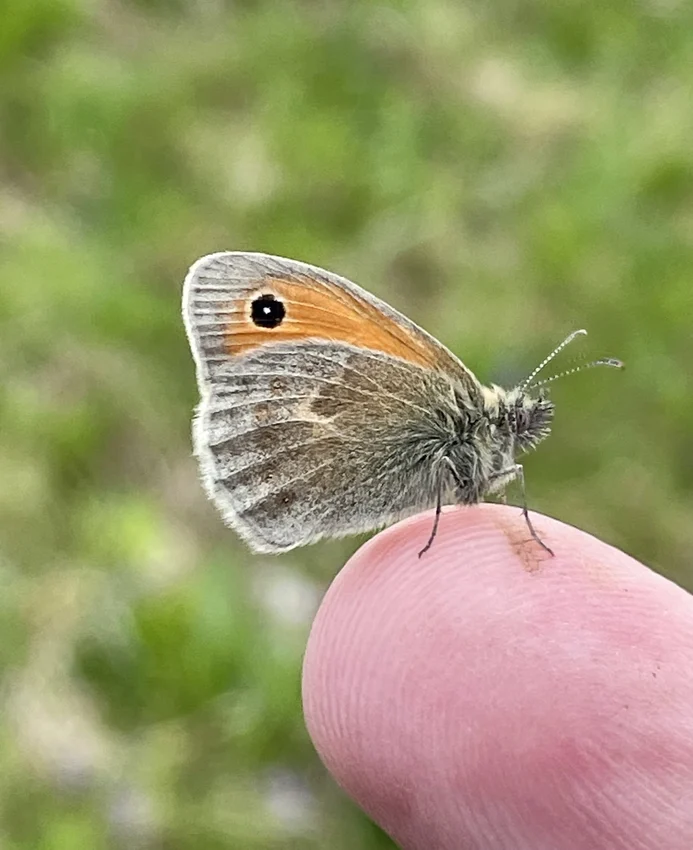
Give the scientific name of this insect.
Coenonympha pamphilus
